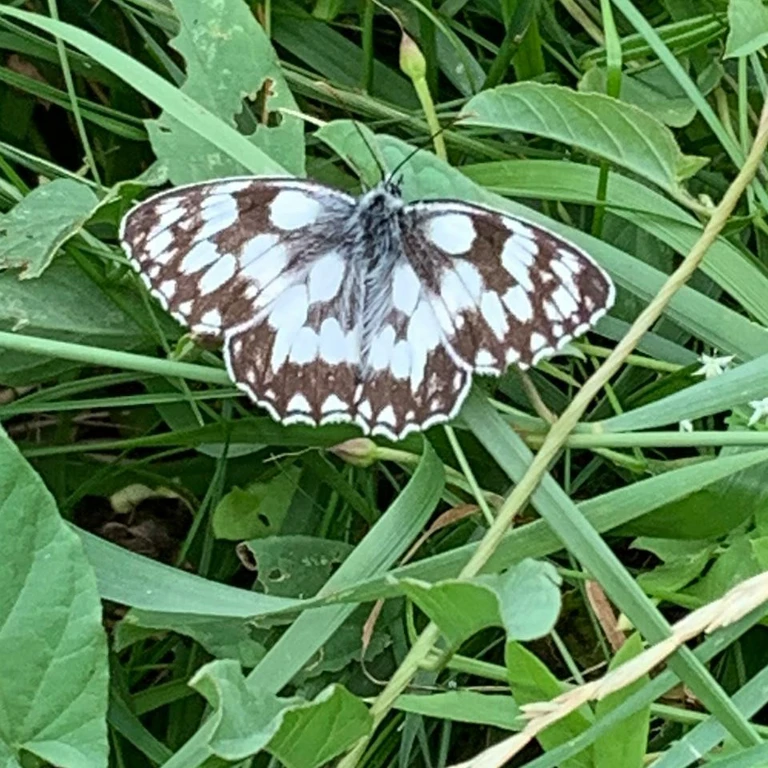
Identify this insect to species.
Melanargia galathea
